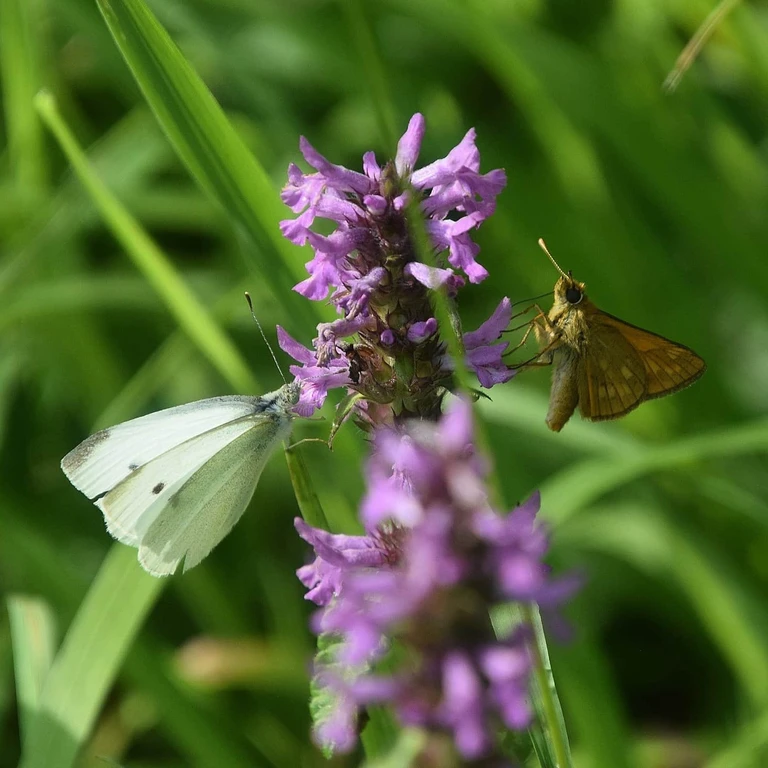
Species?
Ochlodes sylvanus (also Ochlodes venata)
